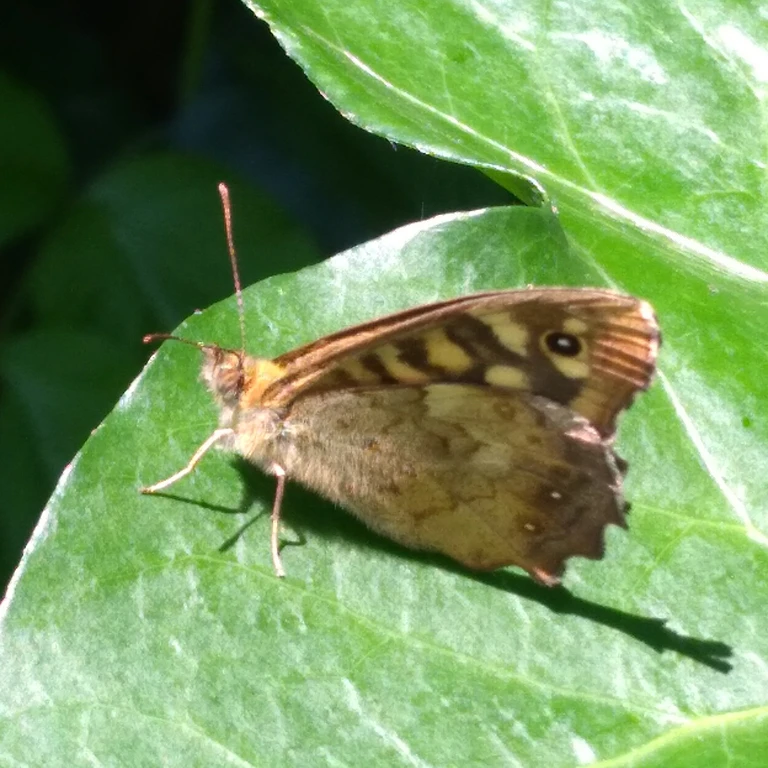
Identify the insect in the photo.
Pararge aegeria
